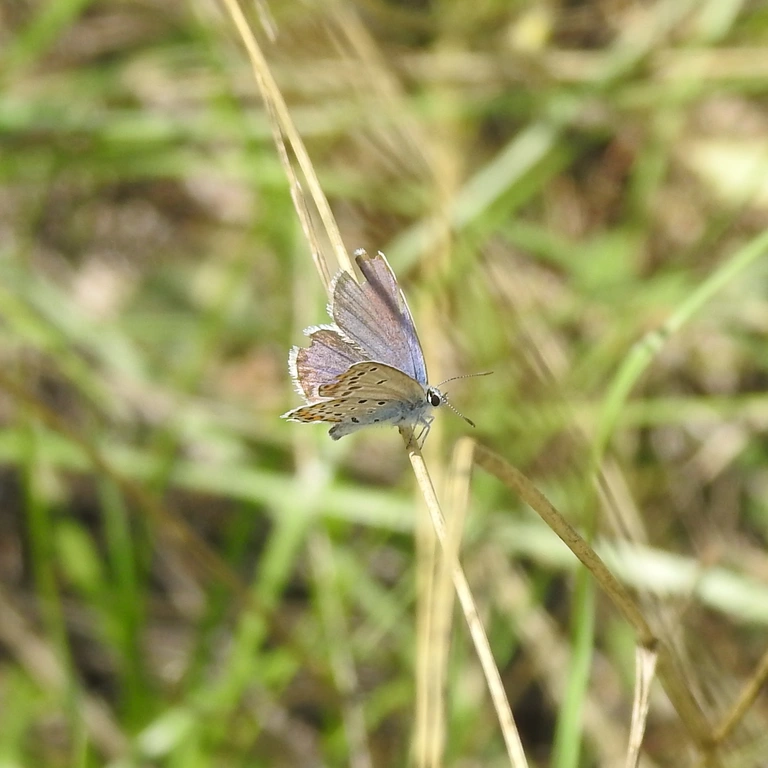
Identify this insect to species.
Plebejus argus
